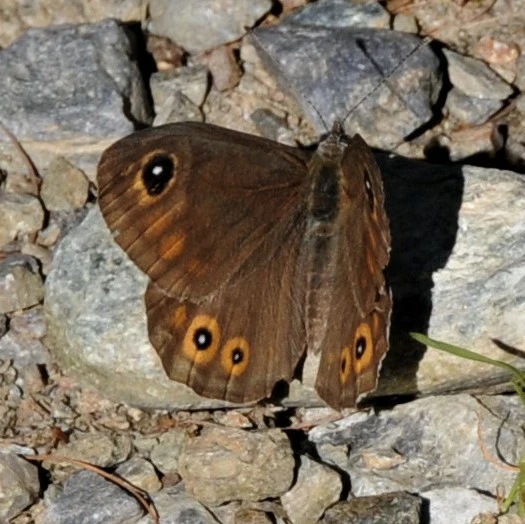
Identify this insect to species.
Lasiommata maera (also Pararge maera)
